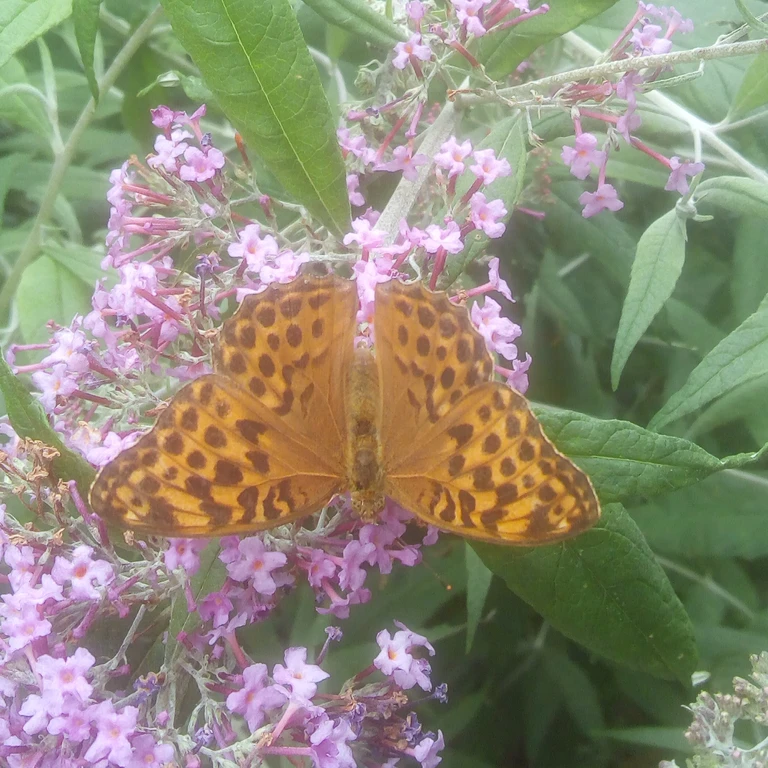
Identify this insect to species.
Argynnis paphia
